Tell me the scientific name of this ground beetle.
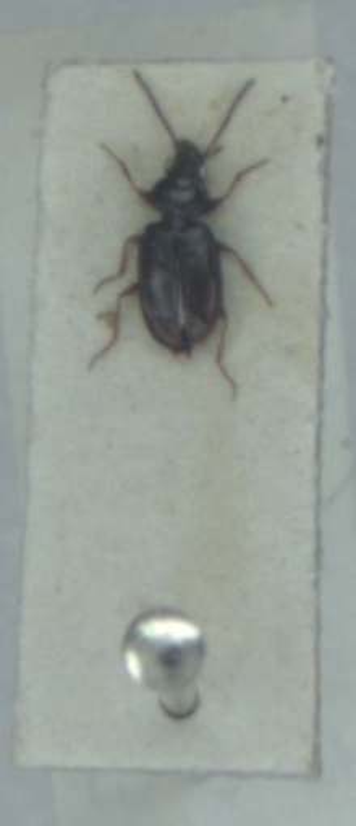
Bembidion guttula
